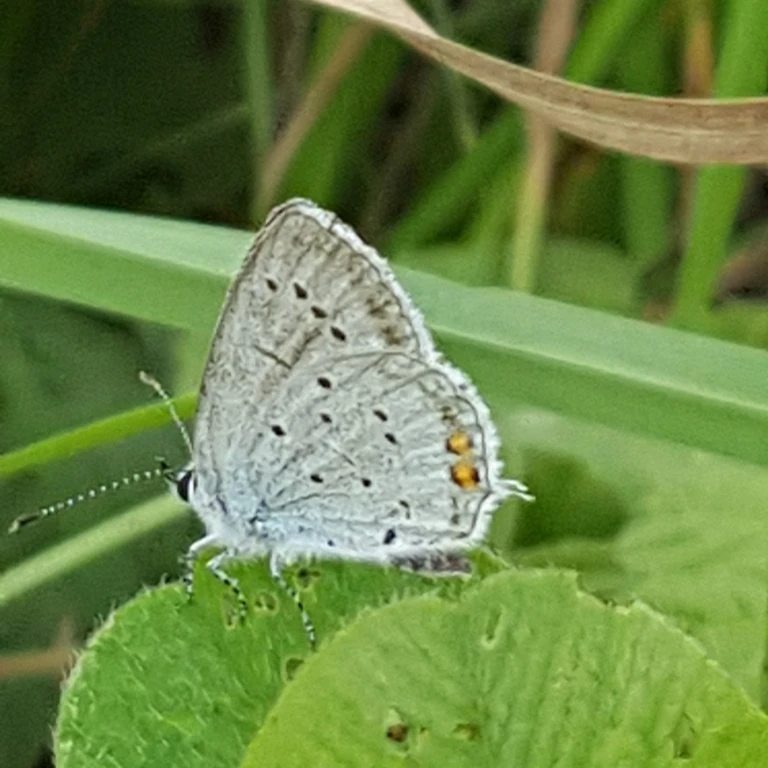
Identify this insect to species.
Cupido argiades (also Elkalyce argiades)
